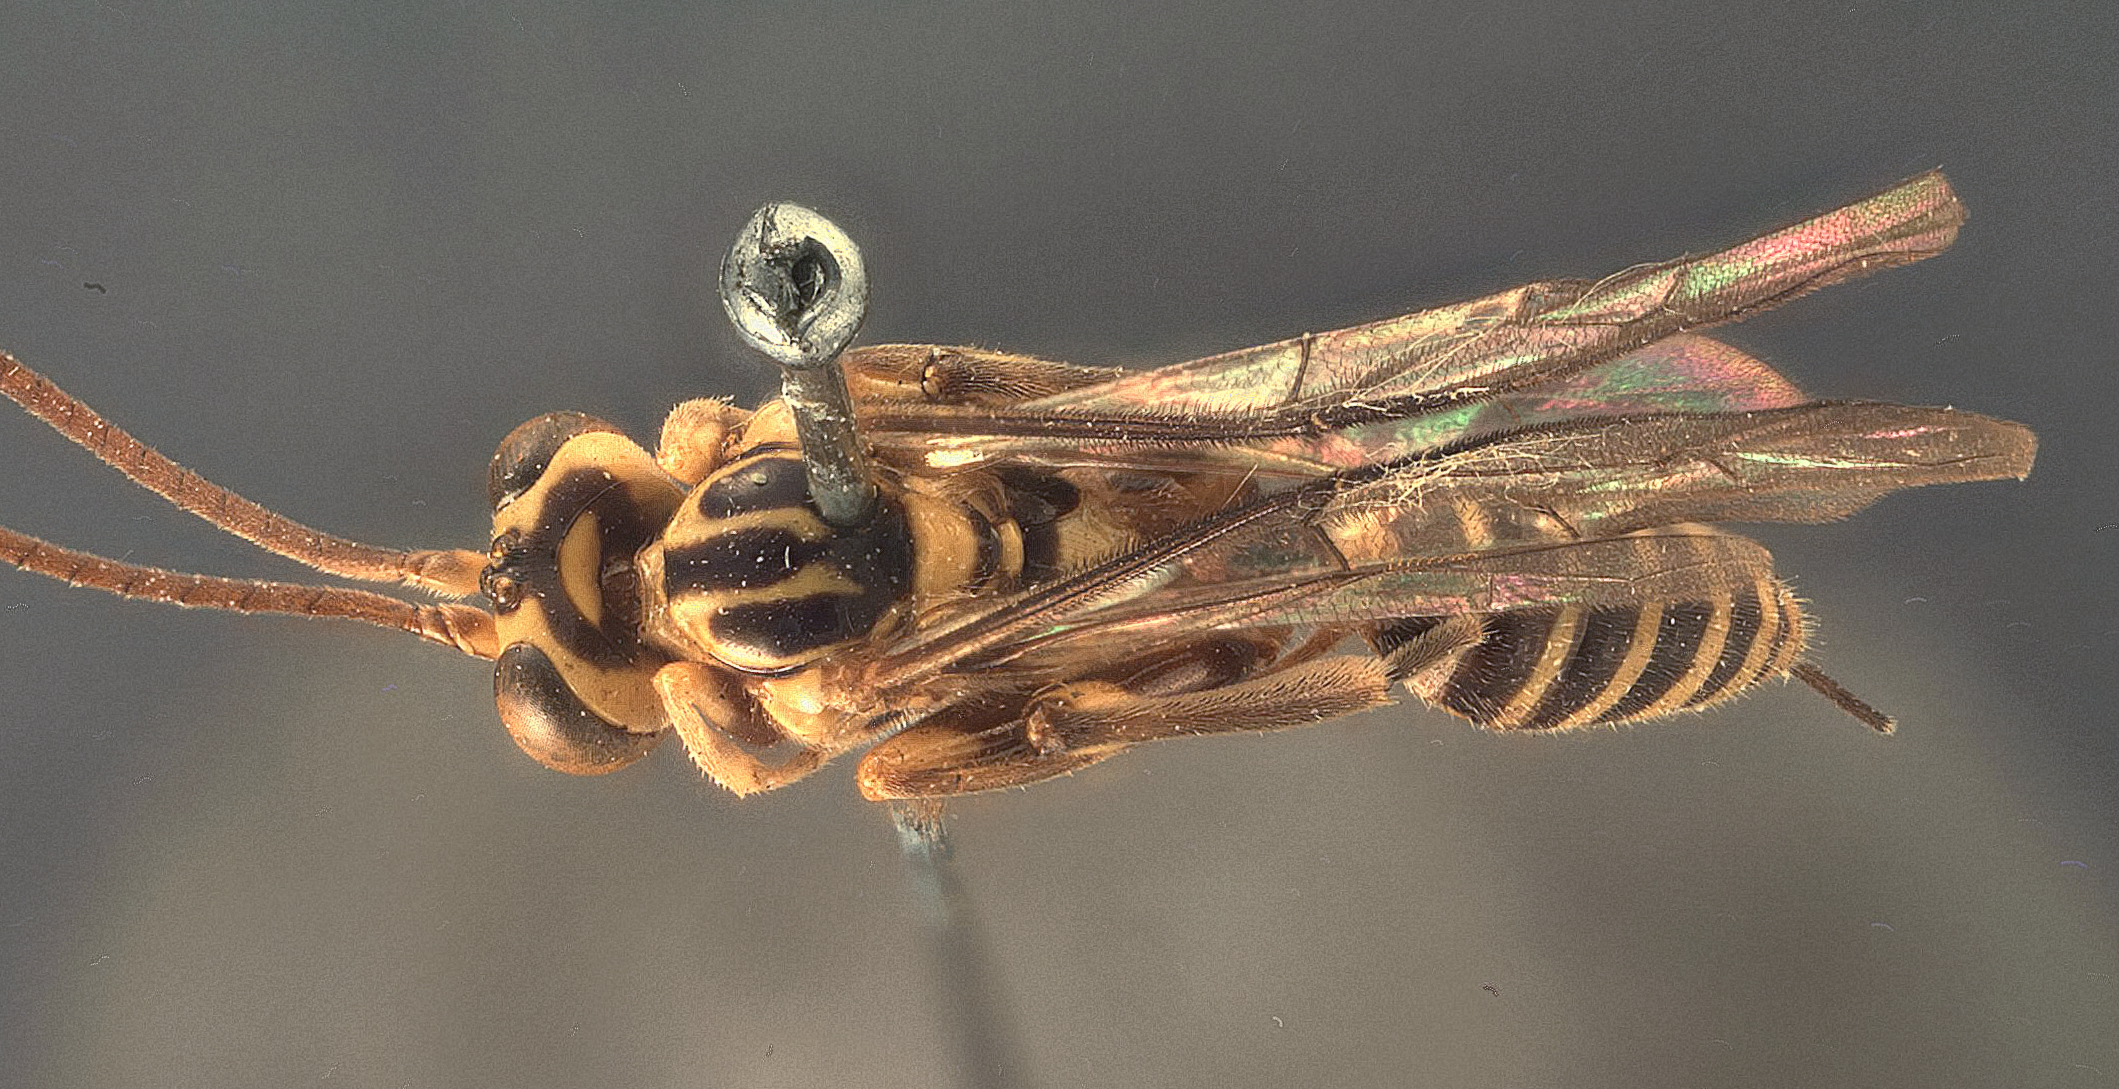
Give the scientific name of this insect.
Theronia scutellata
